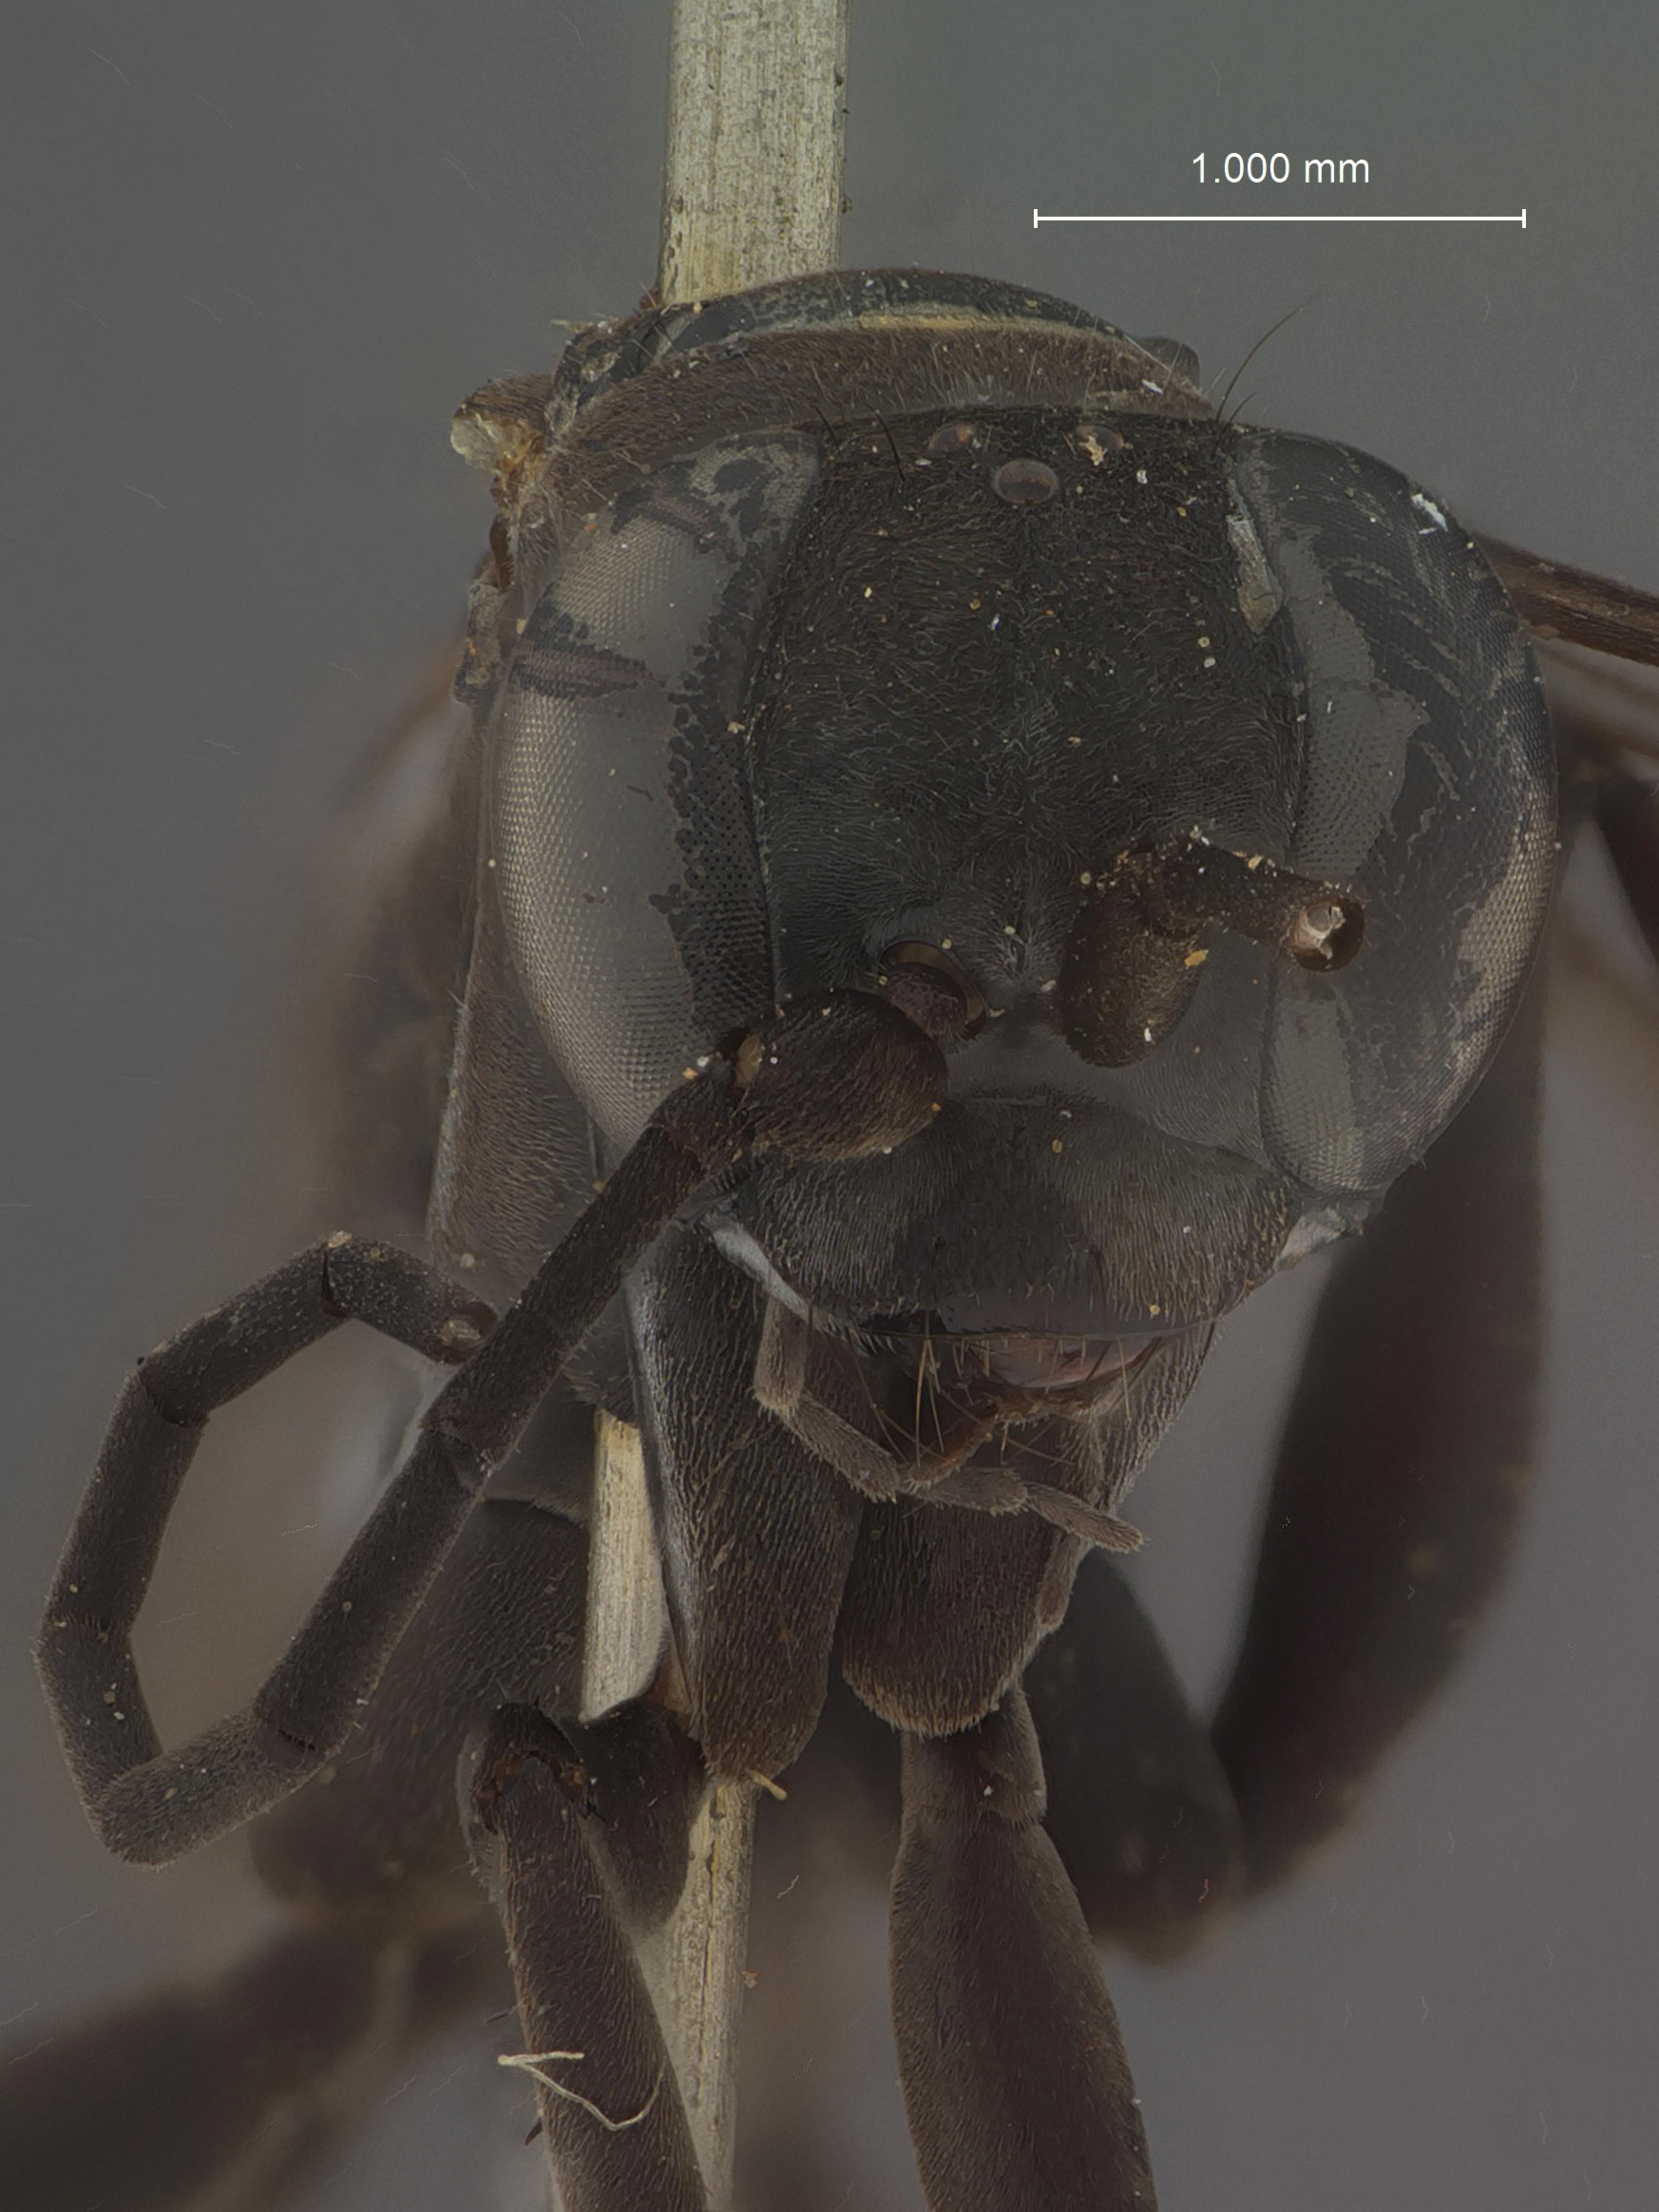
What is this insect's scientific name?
Pompilinus nigritos
